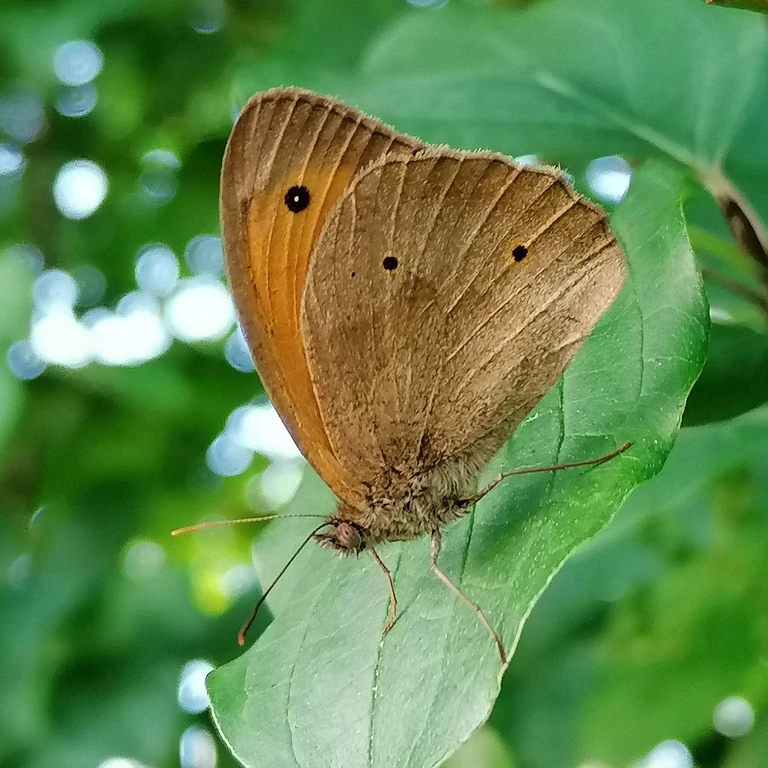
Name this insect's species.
Maniola jurtina
